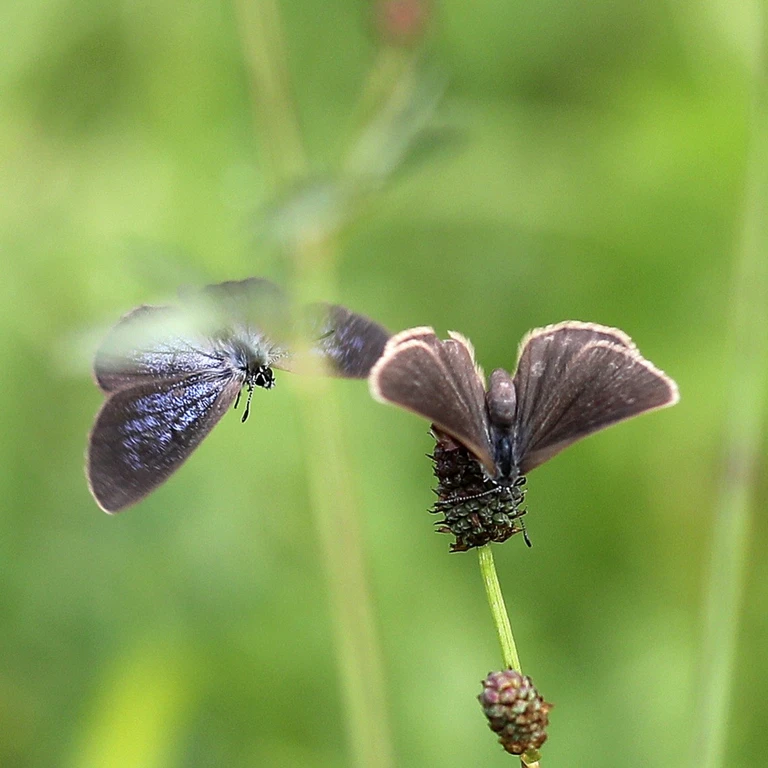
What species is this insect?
Phengaris nausithous (also Maculinea nausithous)
